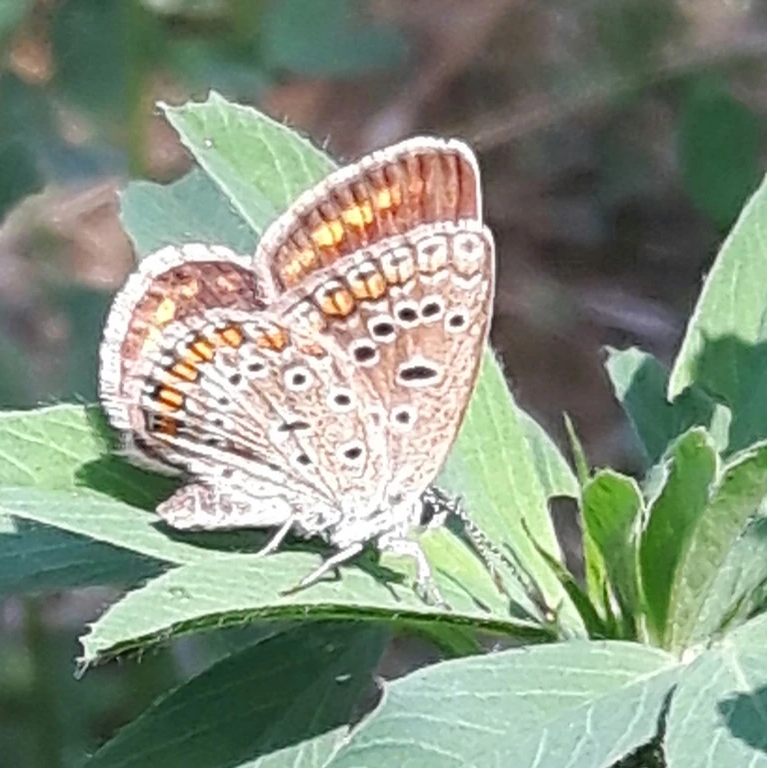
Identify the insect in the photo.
Polyommatus icarus
